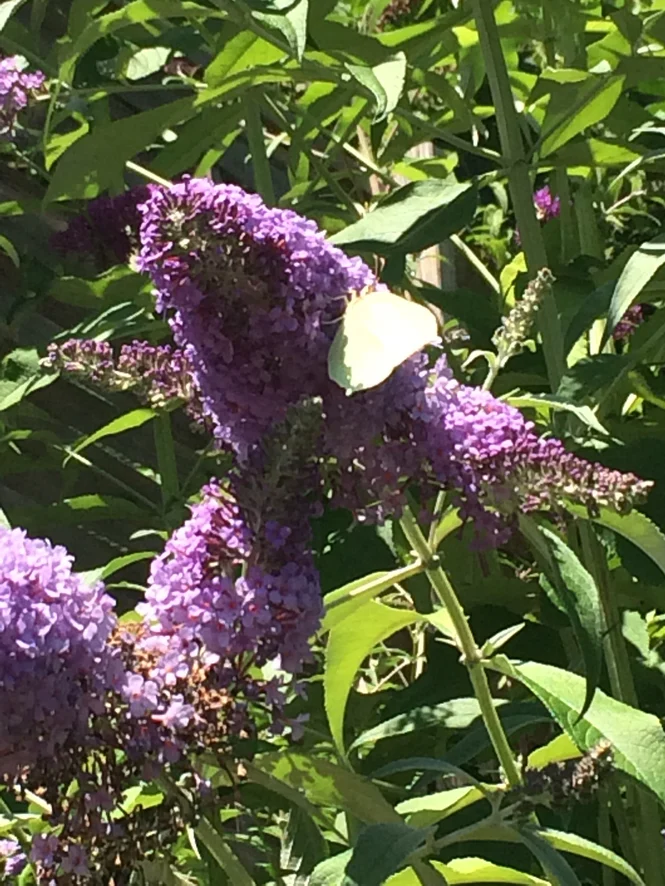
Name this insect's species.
Gonepteryx rhamni
